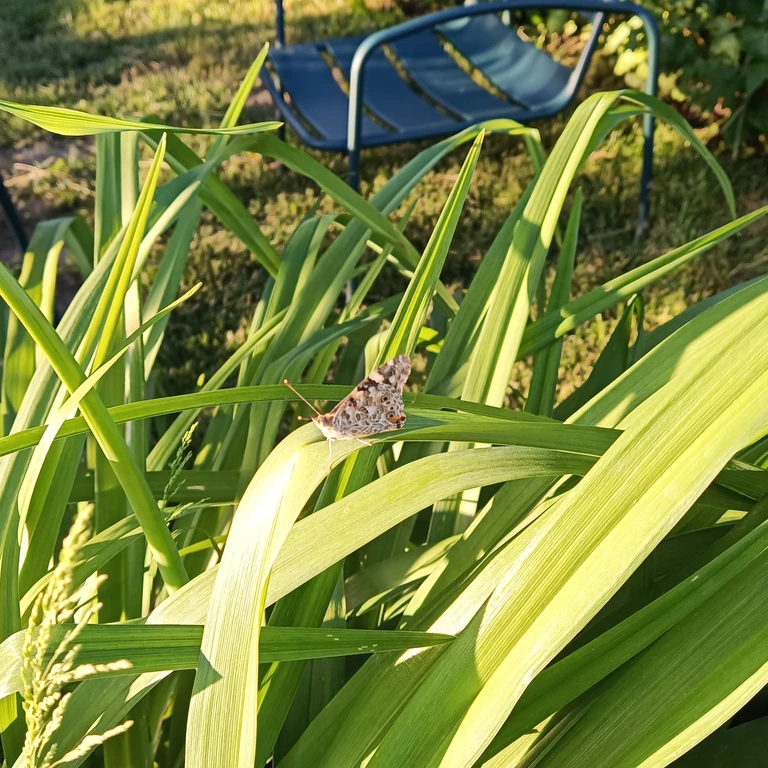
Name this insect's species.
Vanessa cardui
